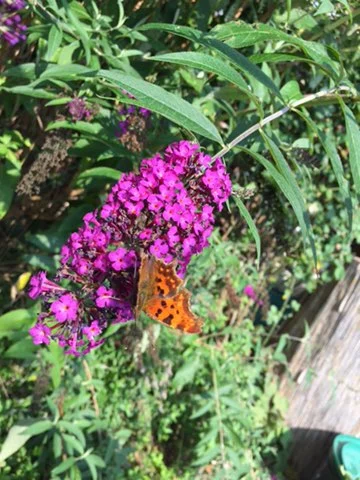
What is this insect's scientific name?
Polygonia c-album
